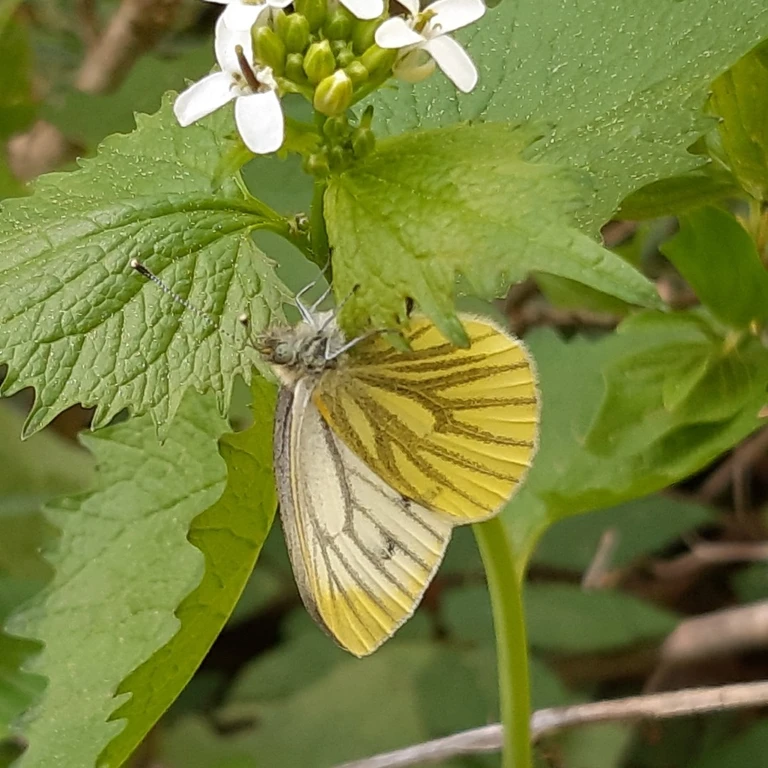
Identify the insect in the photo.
Pieris napi
